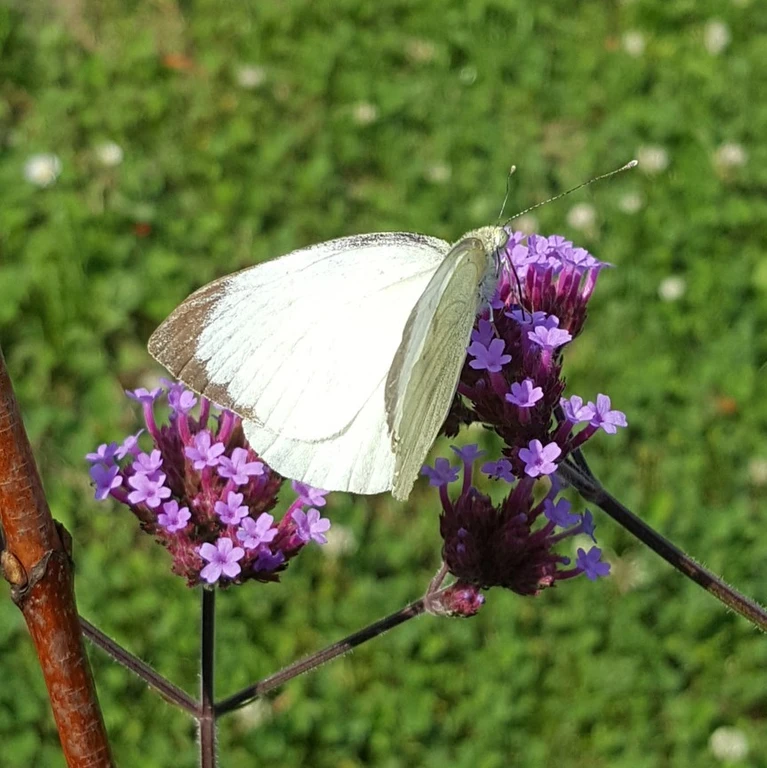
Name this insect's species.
Pieris brassicae
